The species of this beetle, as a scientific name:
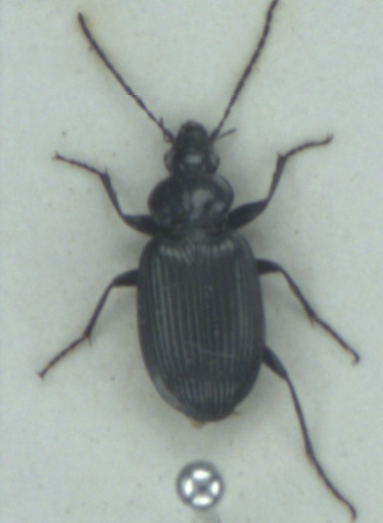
Agonum viduum
